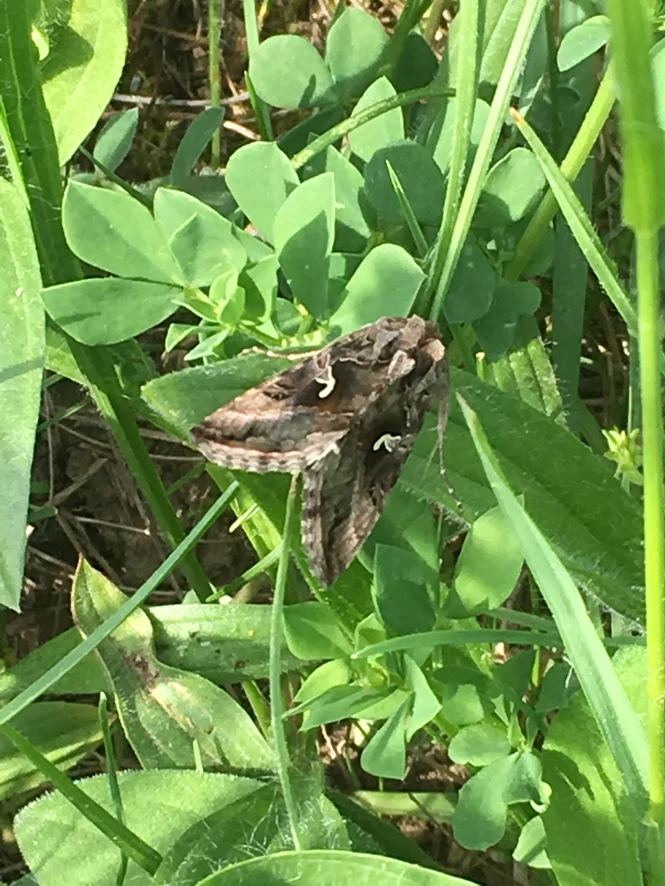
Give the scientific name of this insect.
Autographa gamma
